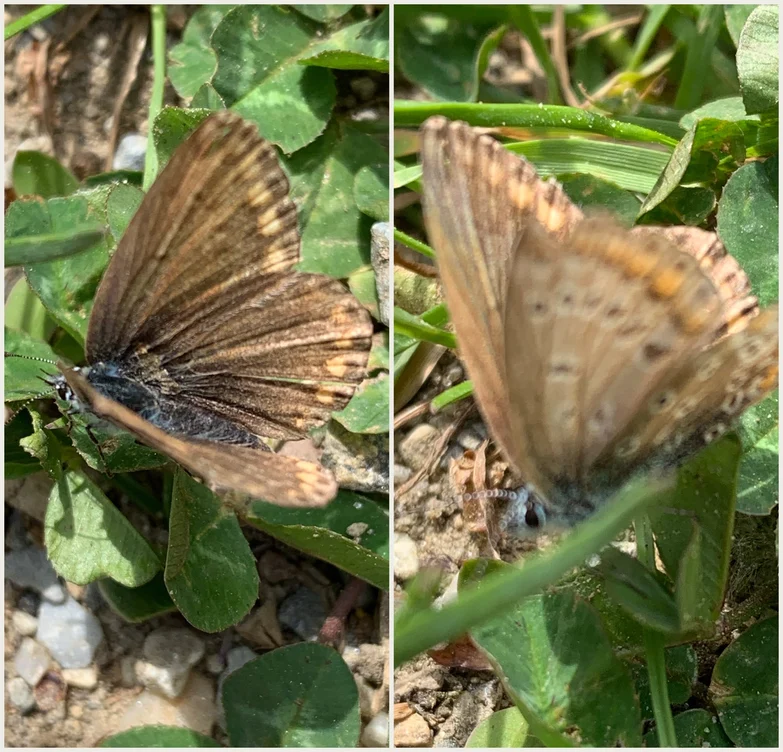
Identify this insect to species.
Polyommatus icarus
